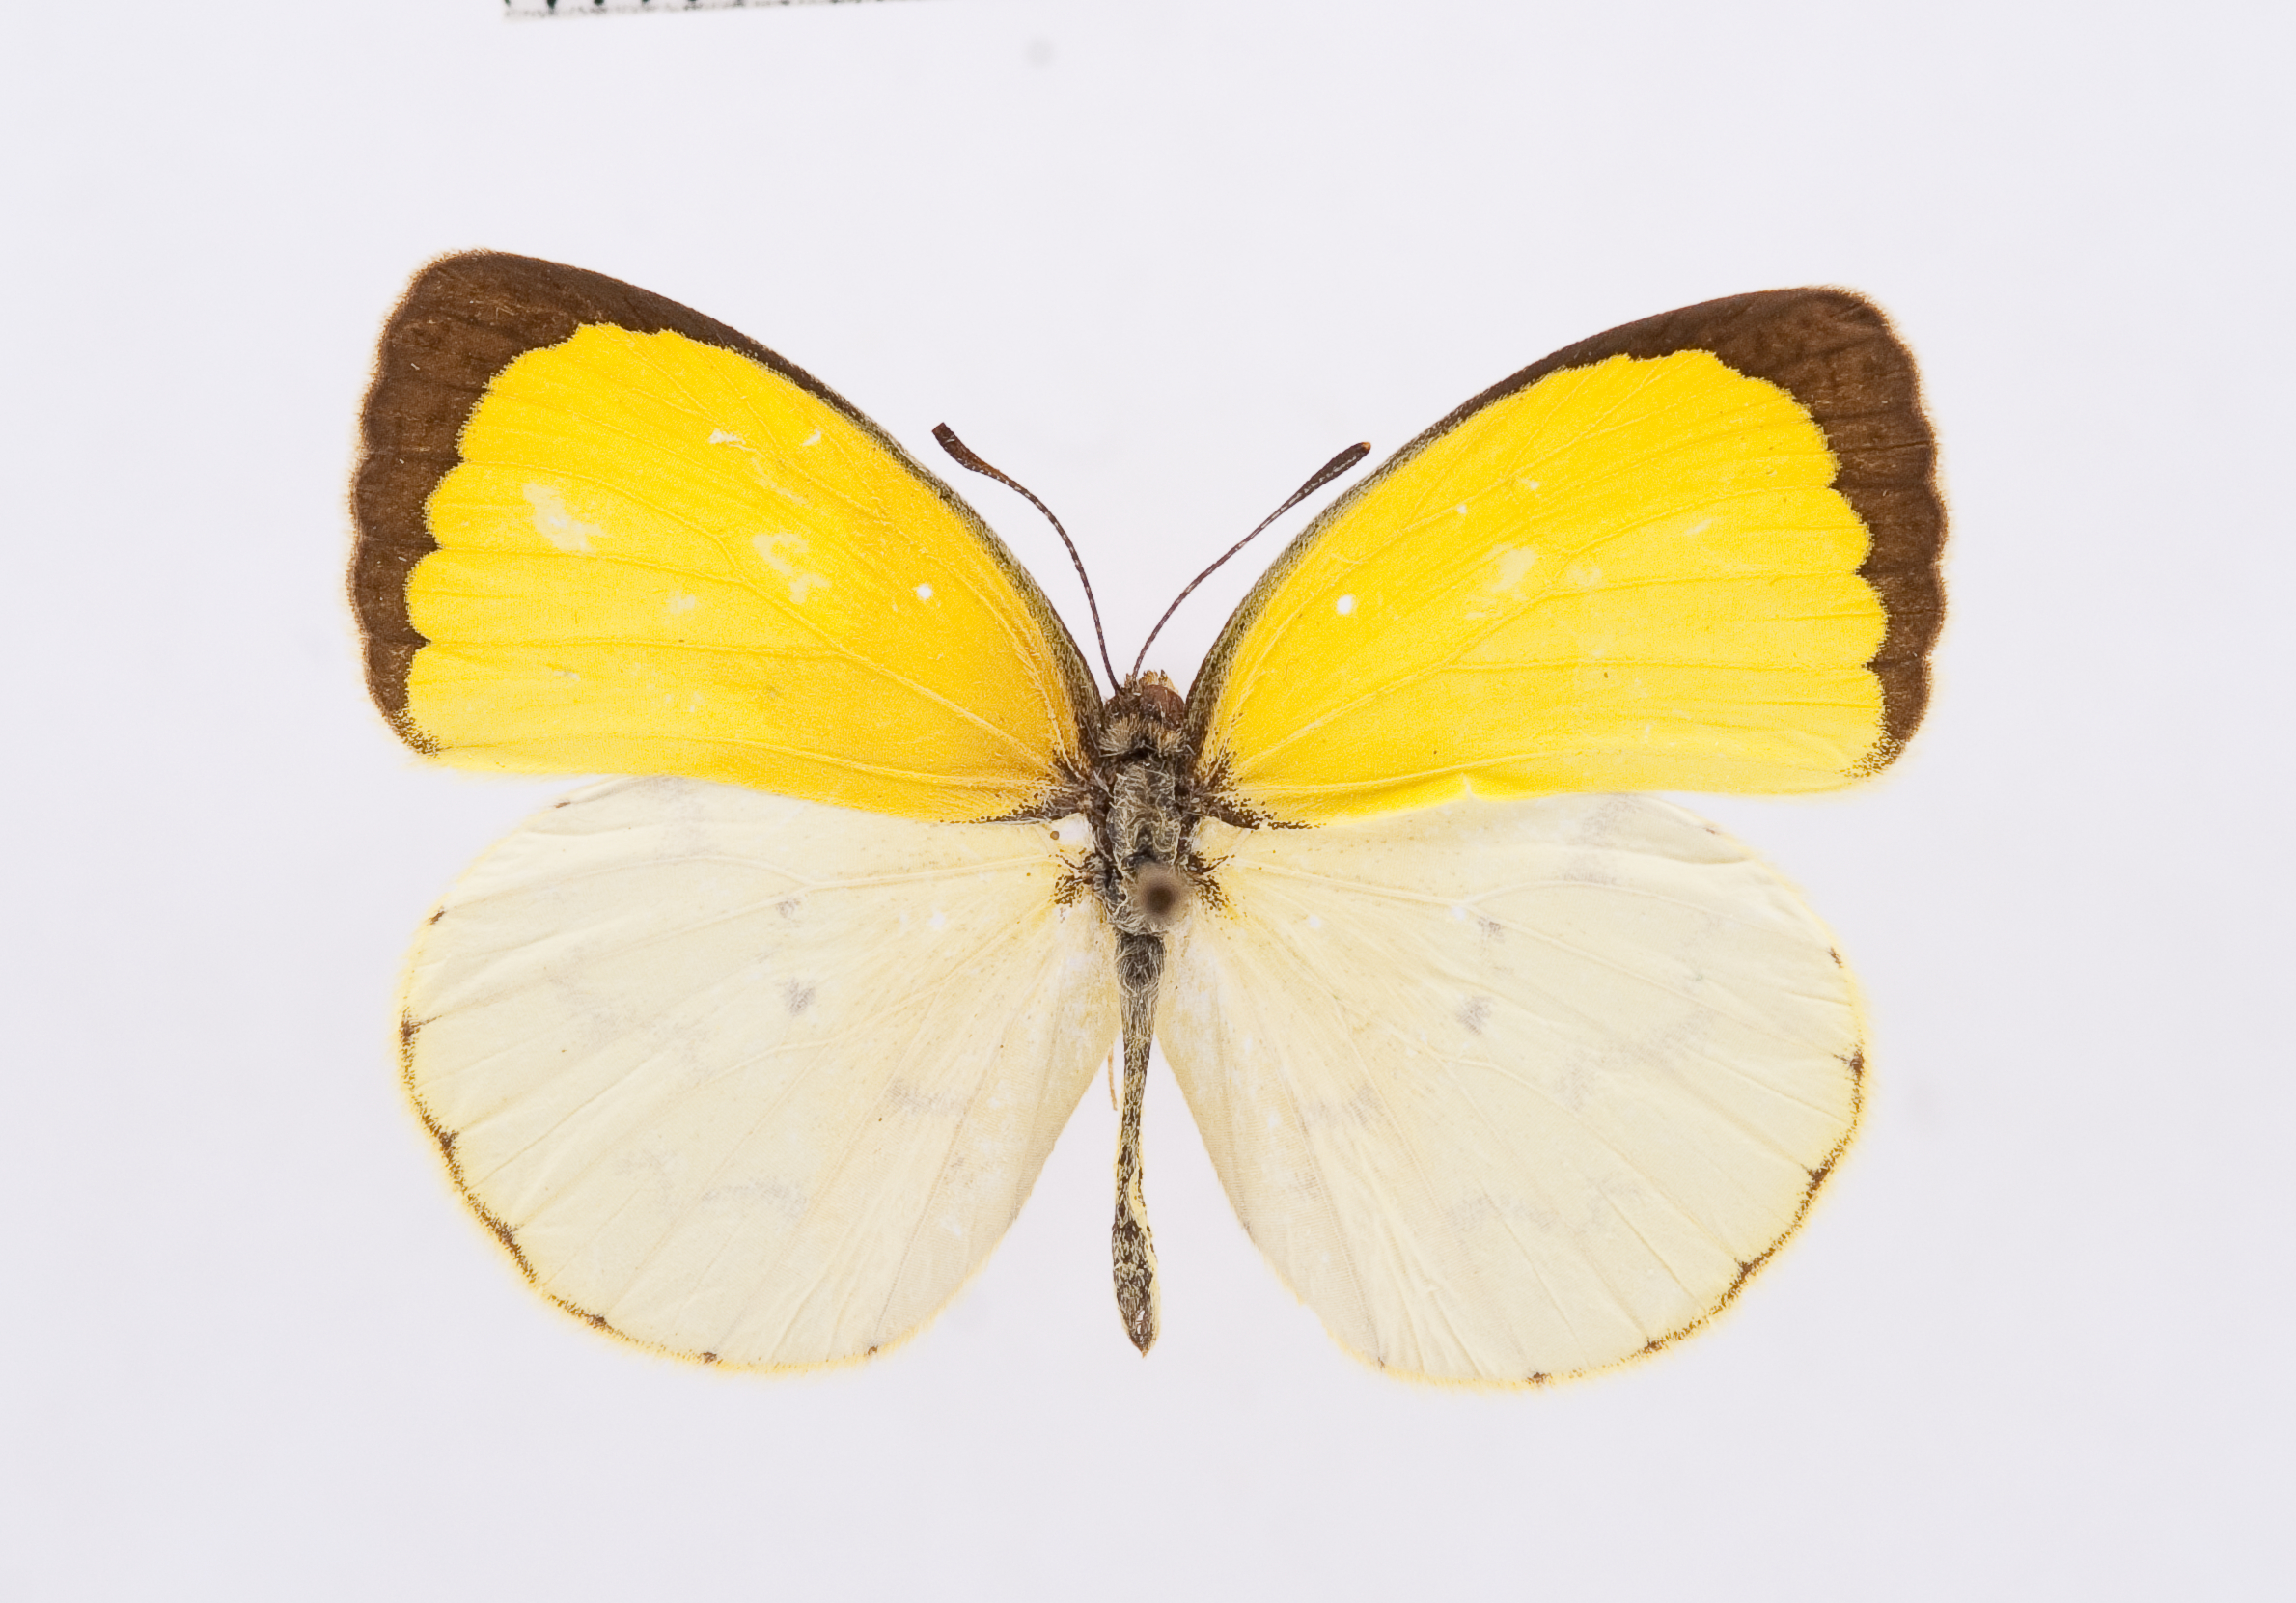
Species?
Pyrisitia venusta
